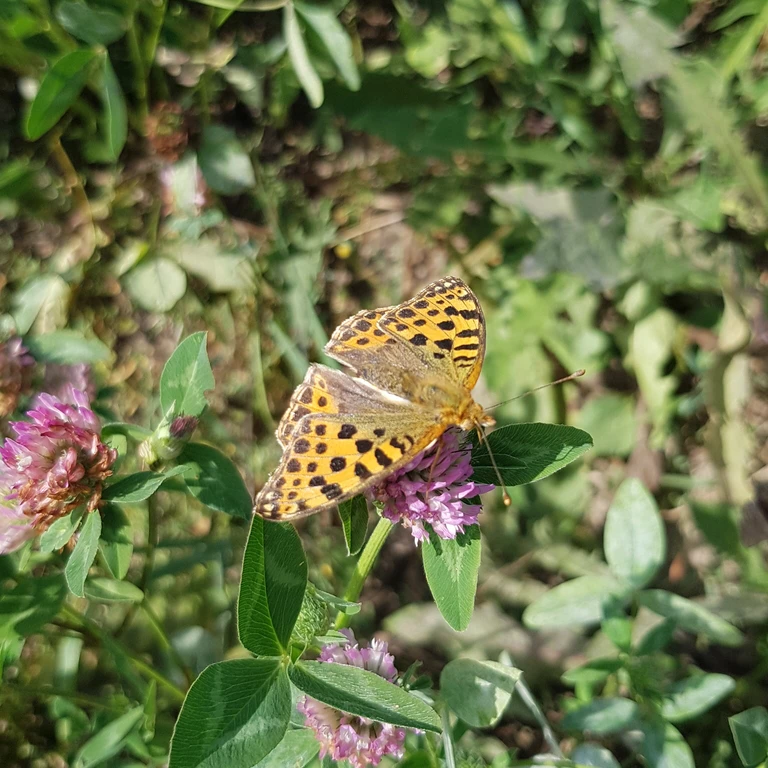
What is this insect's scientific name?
Issoria lathonia
